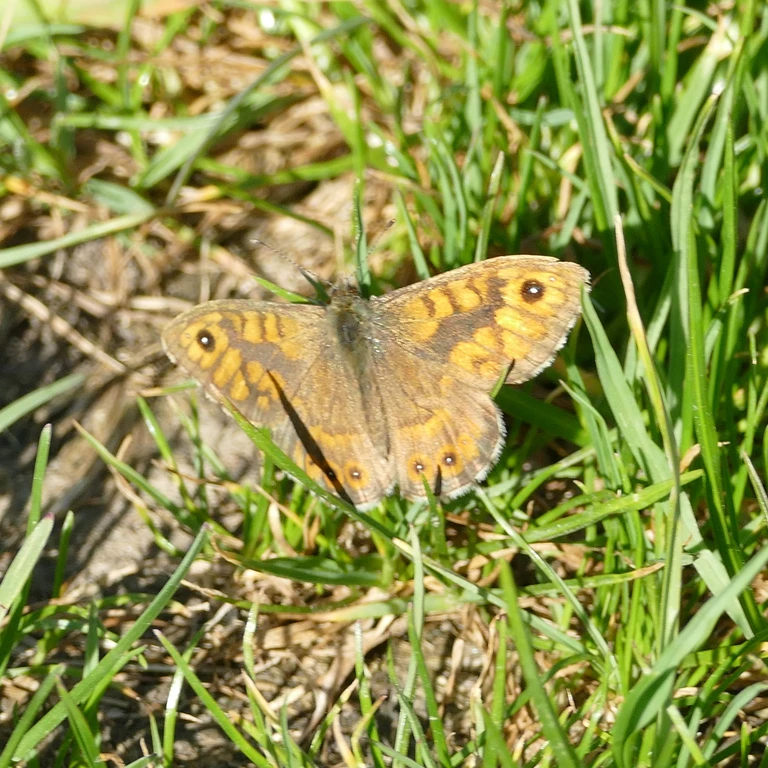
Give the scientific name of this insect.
Lasiommata megera (also Pararge megera)
